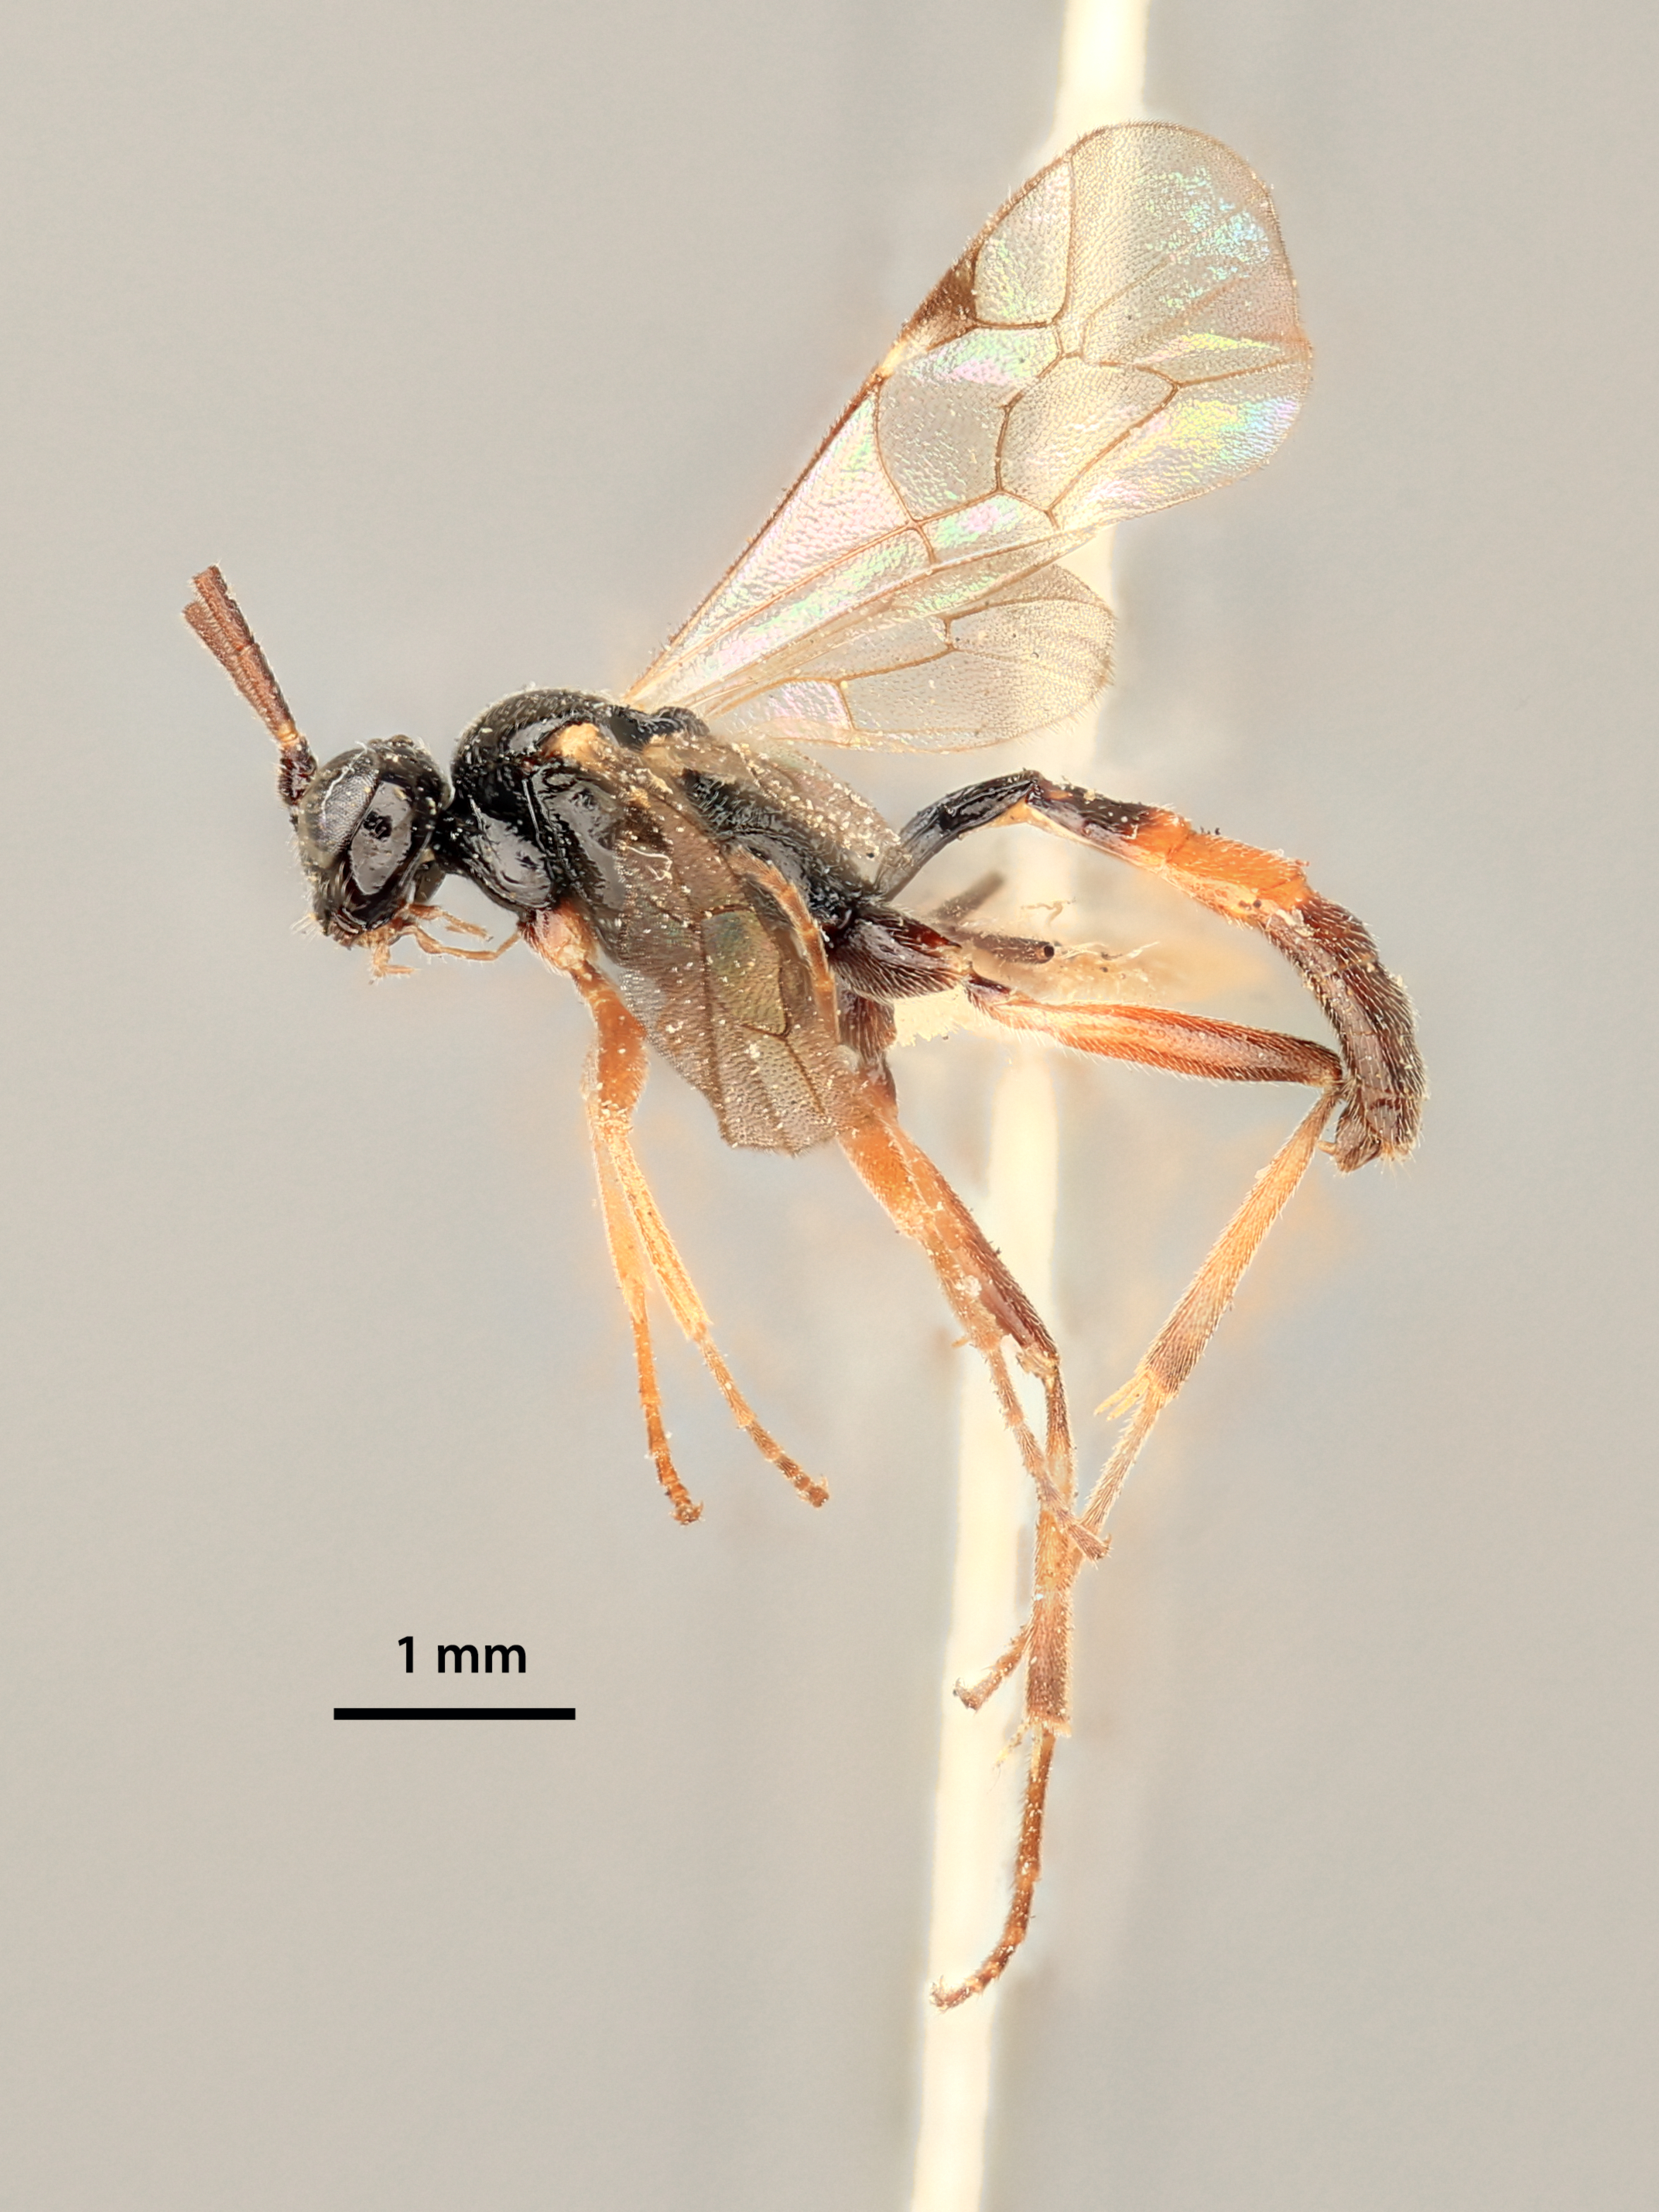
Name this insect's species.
Aenoplegiomorpha phytonomi
